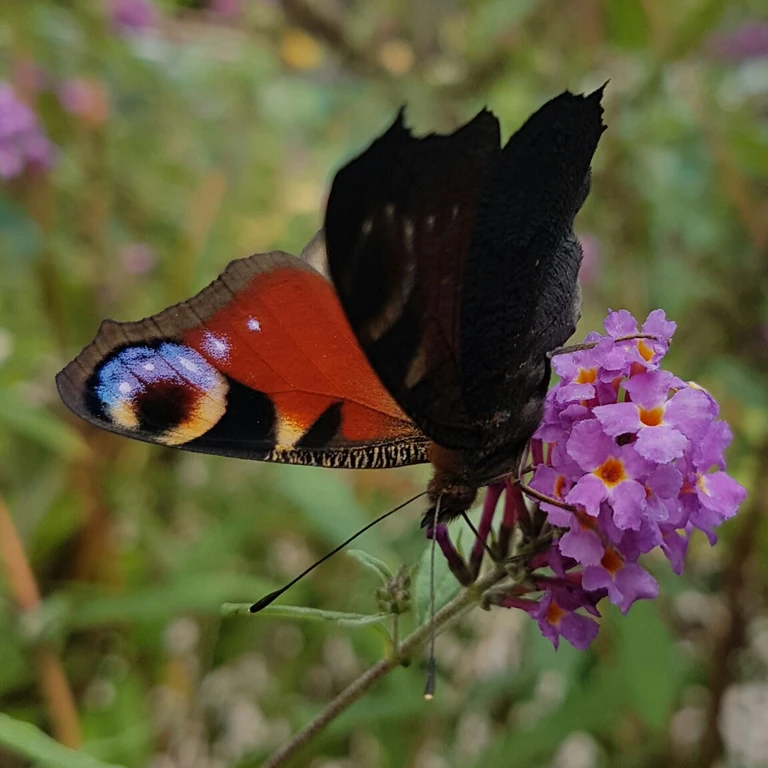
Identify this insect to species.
Aglais io
